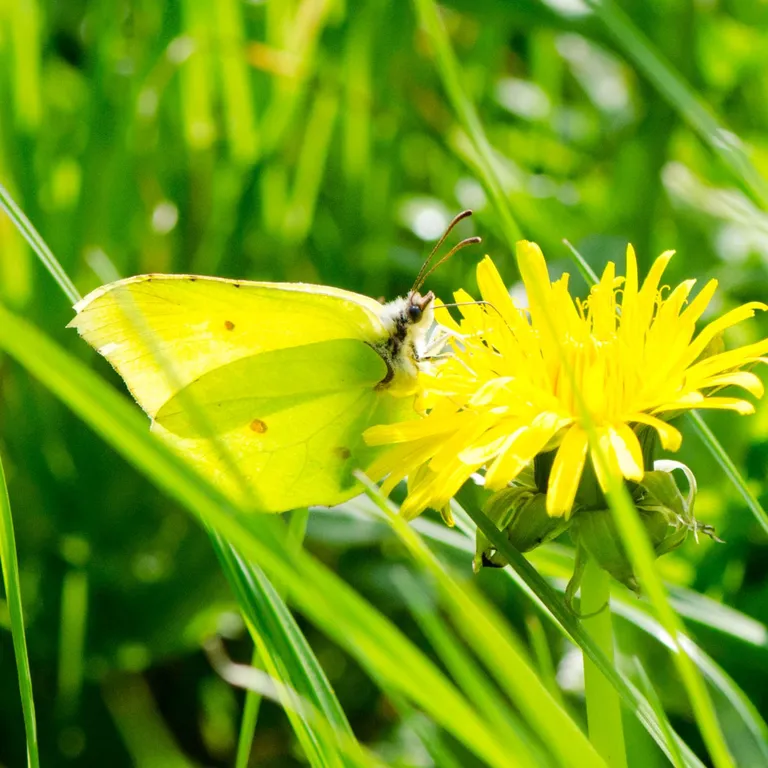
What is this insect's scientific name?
Gonepteryx rhamni
